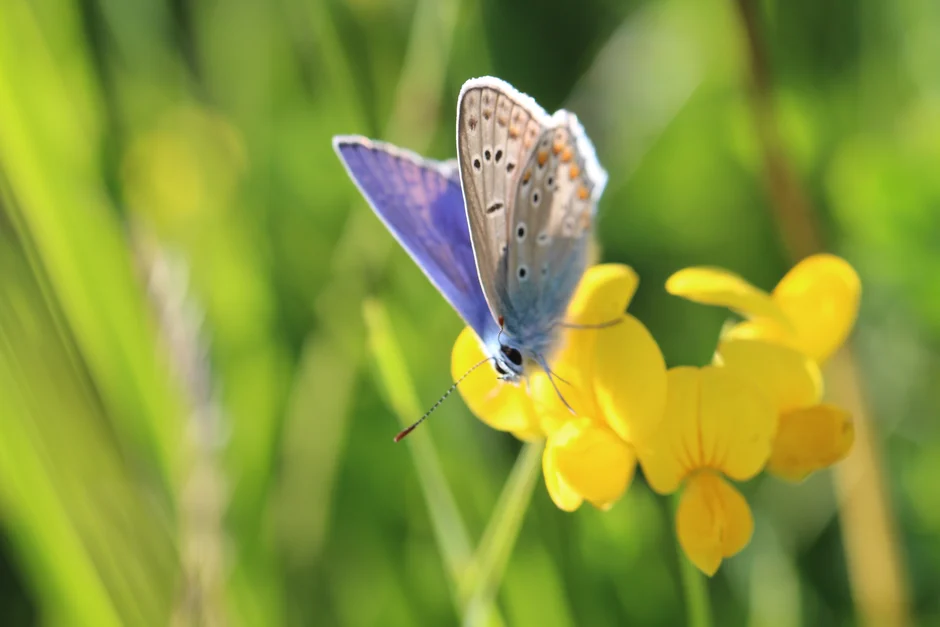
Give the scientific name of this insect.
Polyommatus icarus
